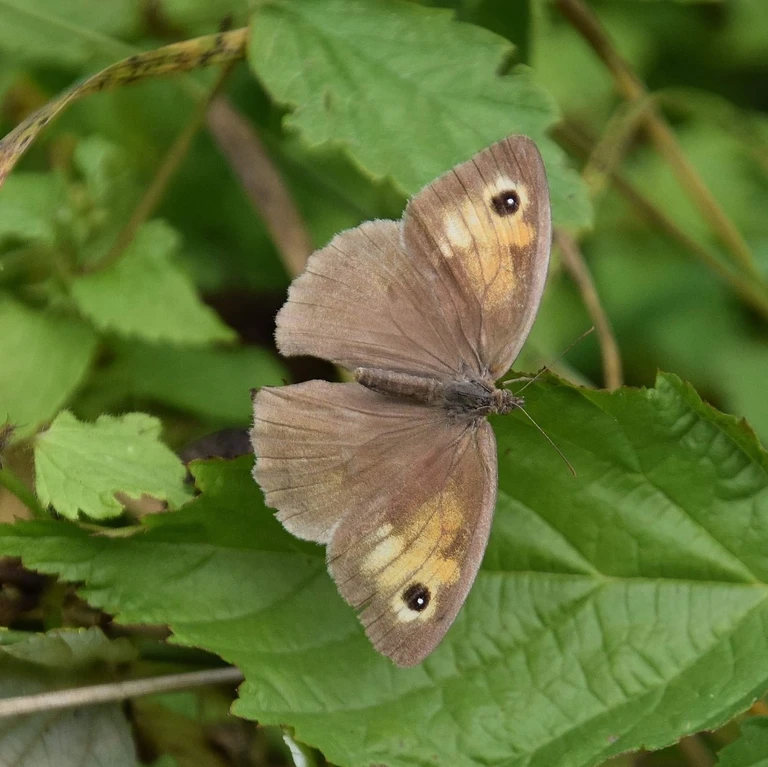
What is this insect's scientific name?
Maniola jurtina
